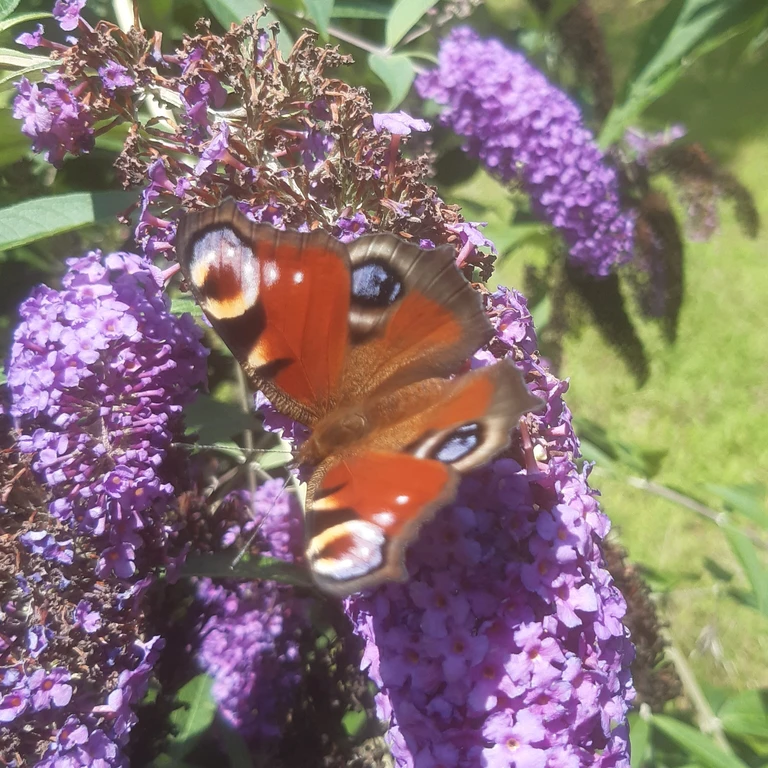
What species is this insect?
Aglais io
